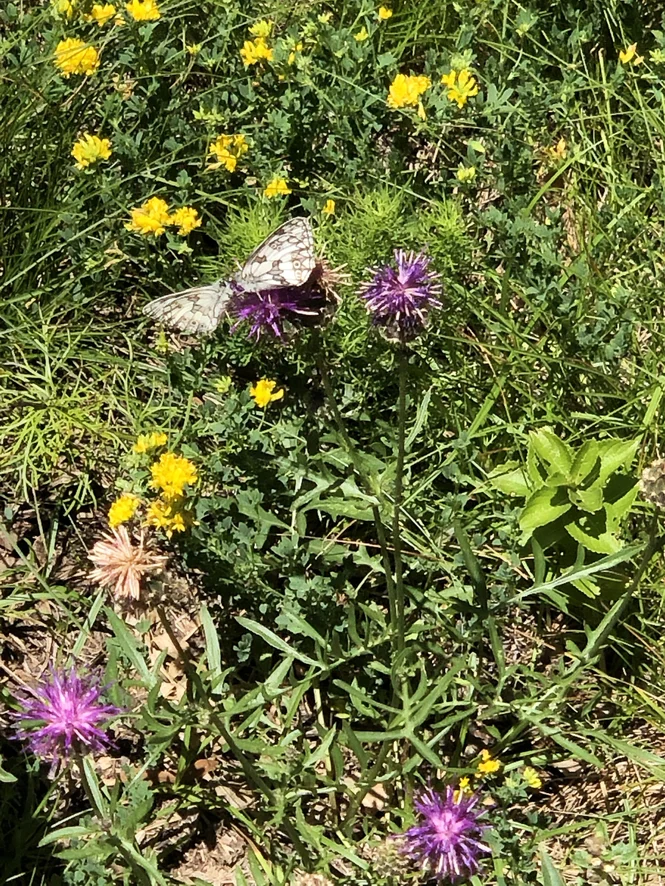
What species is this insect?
Melanargia galathea
